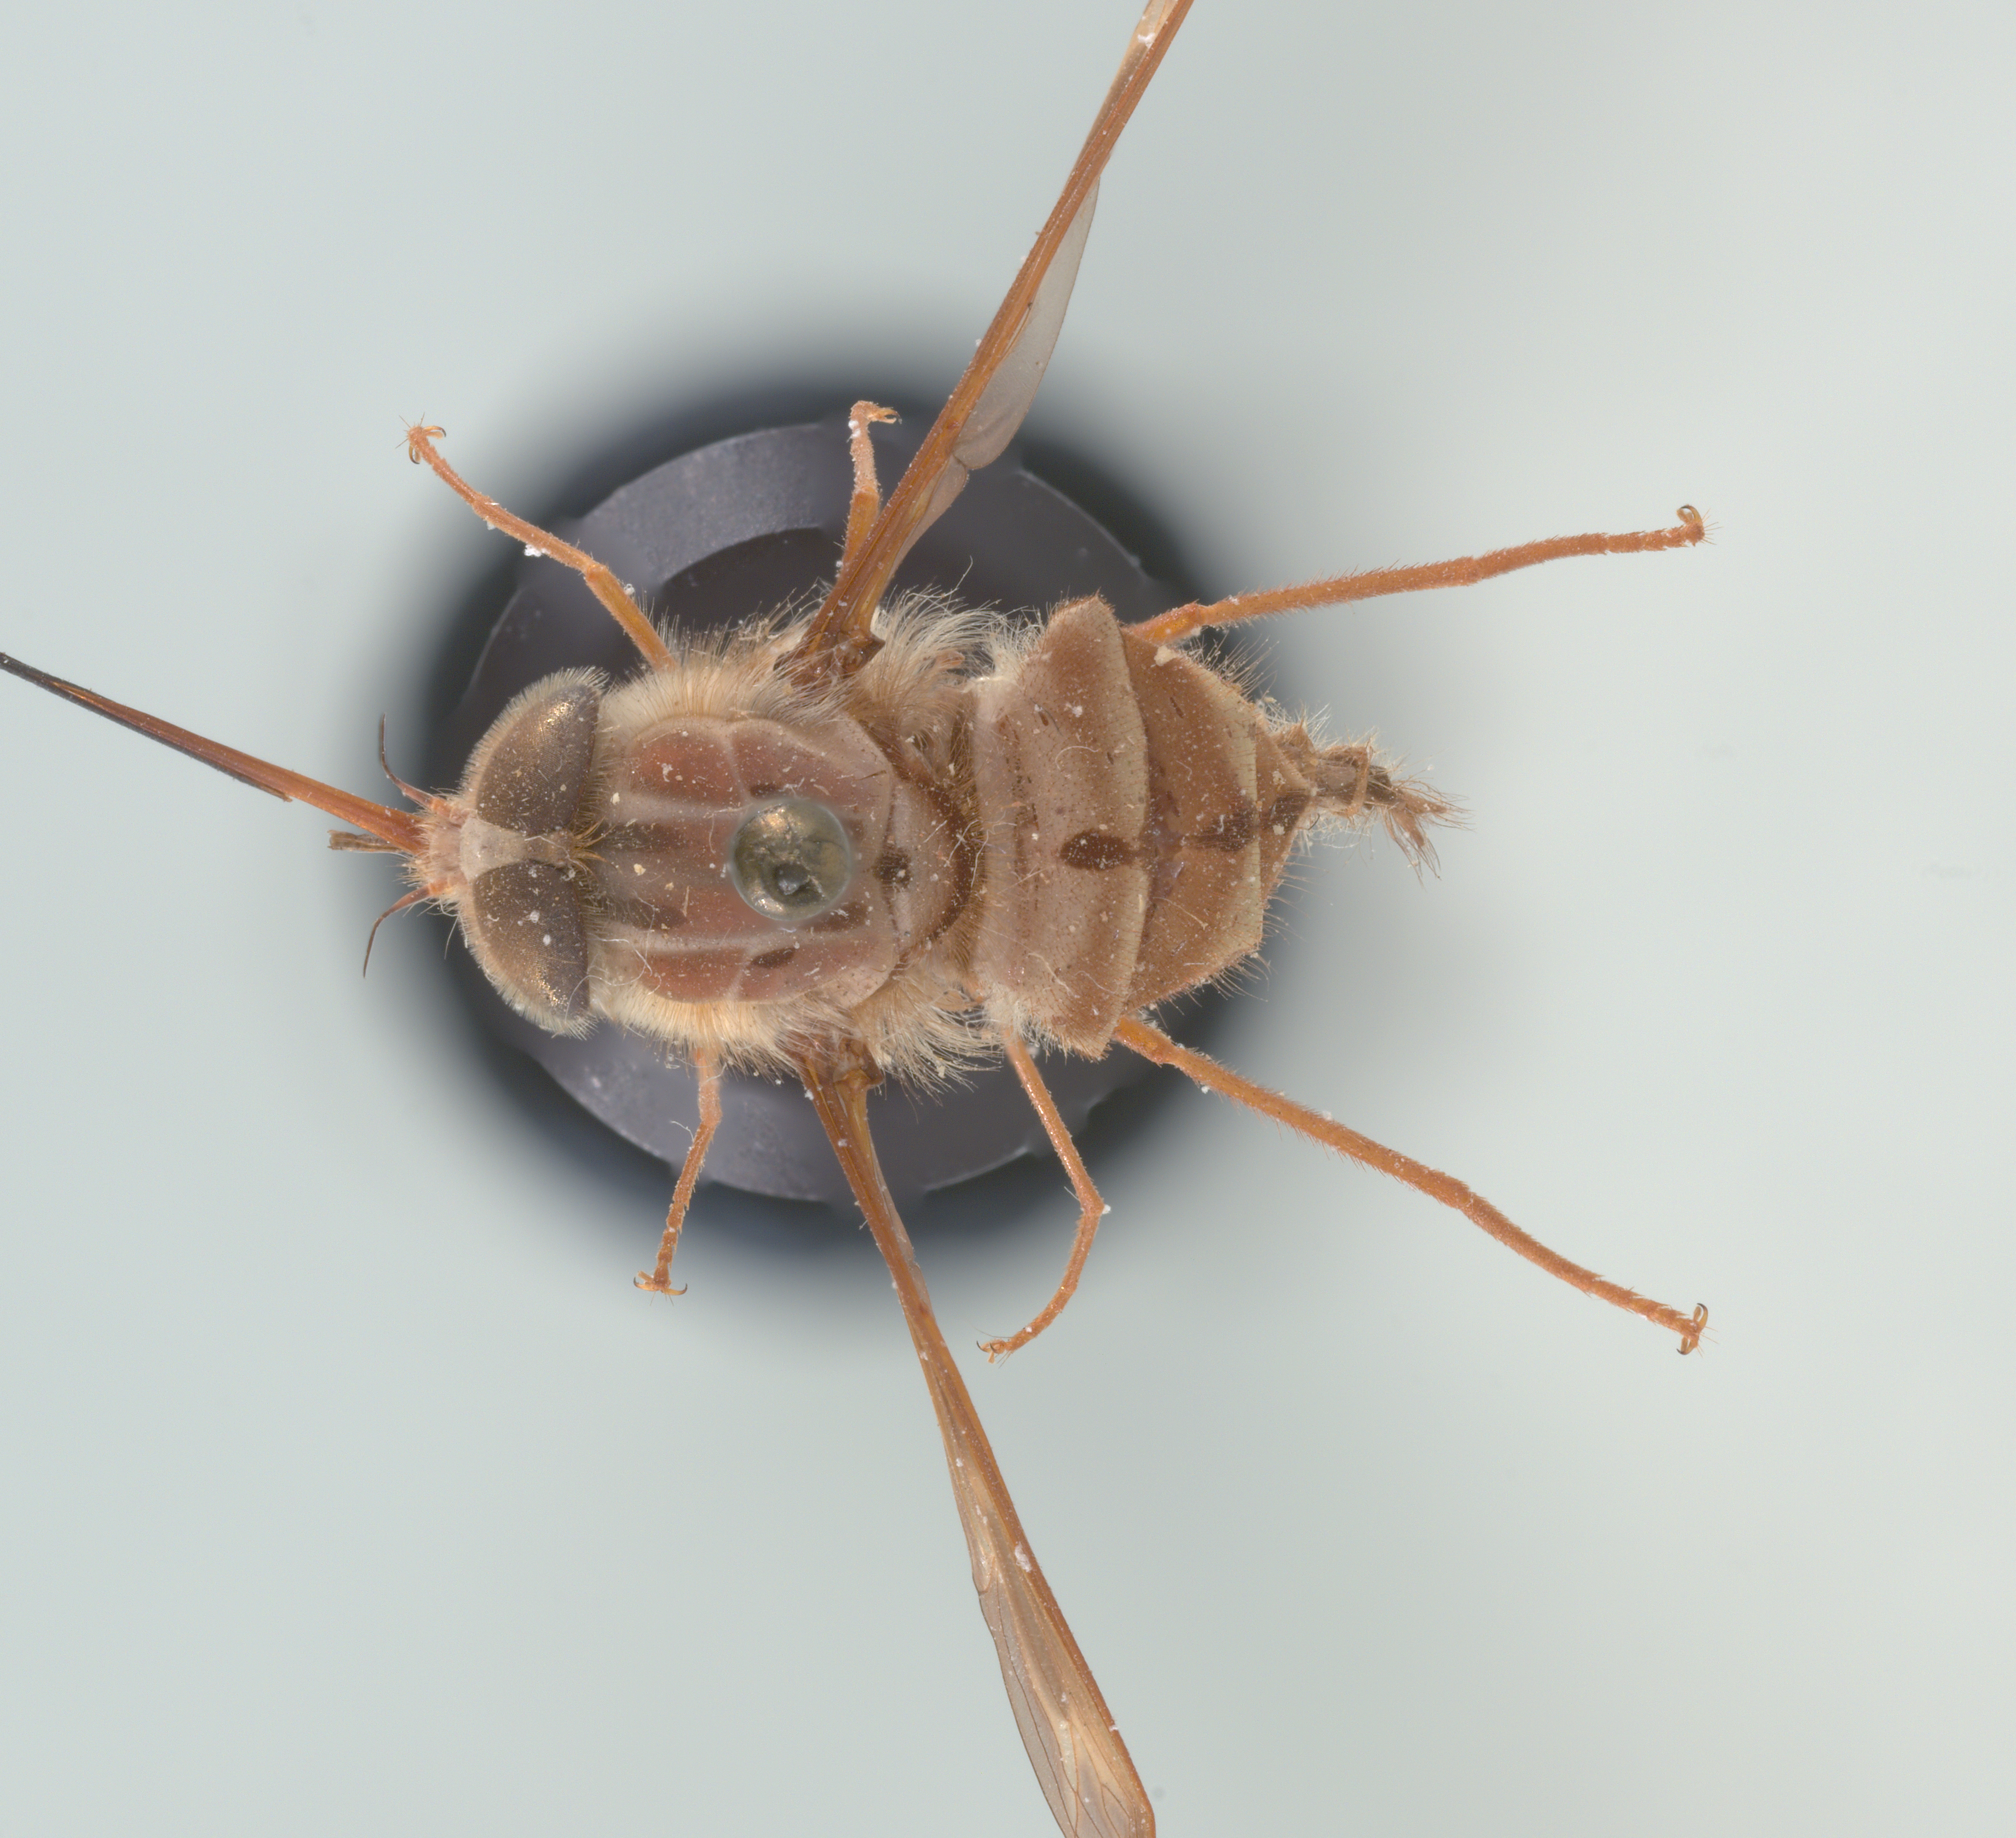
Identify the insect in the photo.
Hirmoneura nubipennis (also Trichophthalma nubipennis)
